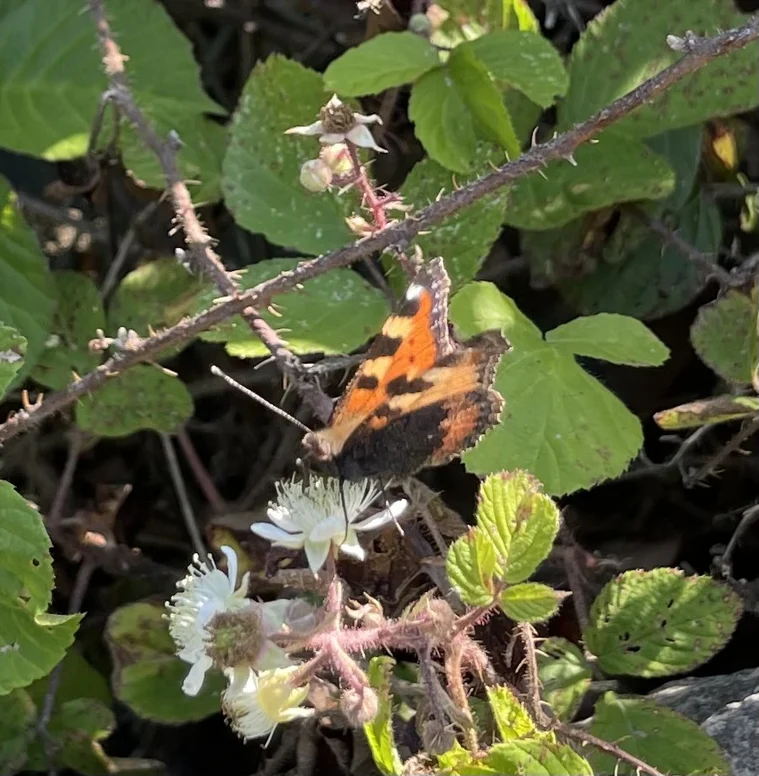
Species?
Aglais urticae
